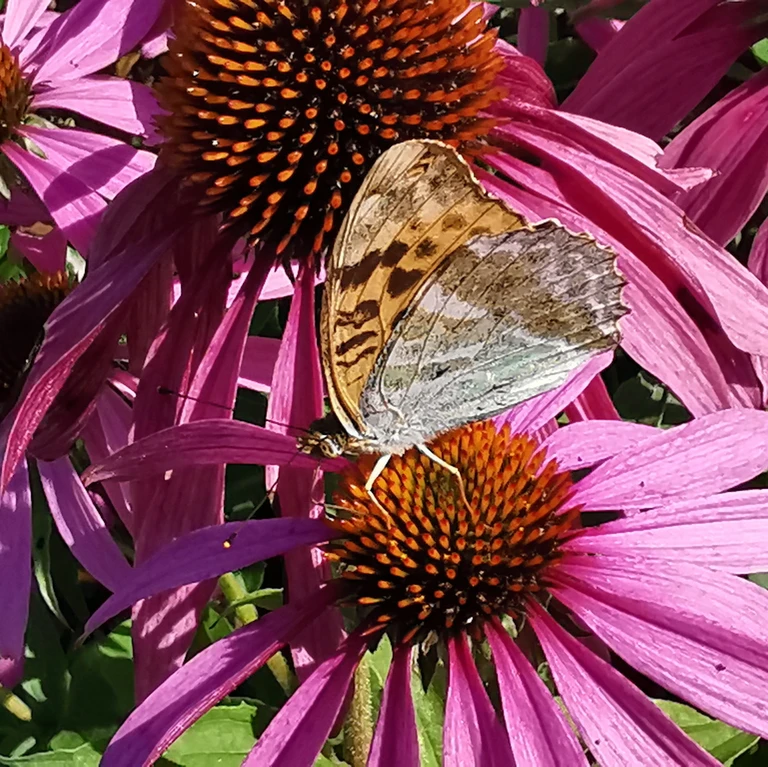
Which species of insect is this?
Argynnis paphia
